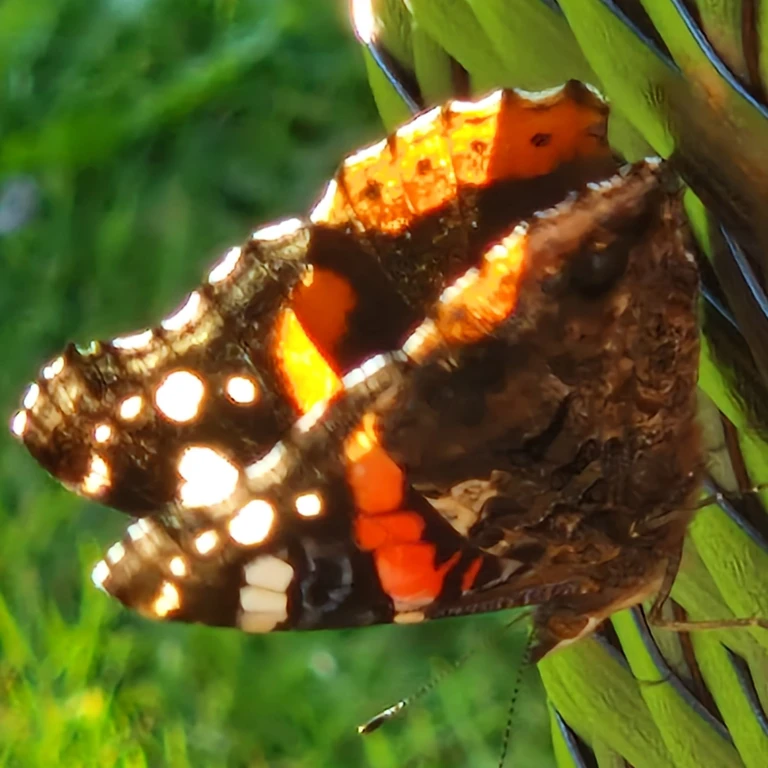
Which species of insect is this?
Vanessa atalanta
